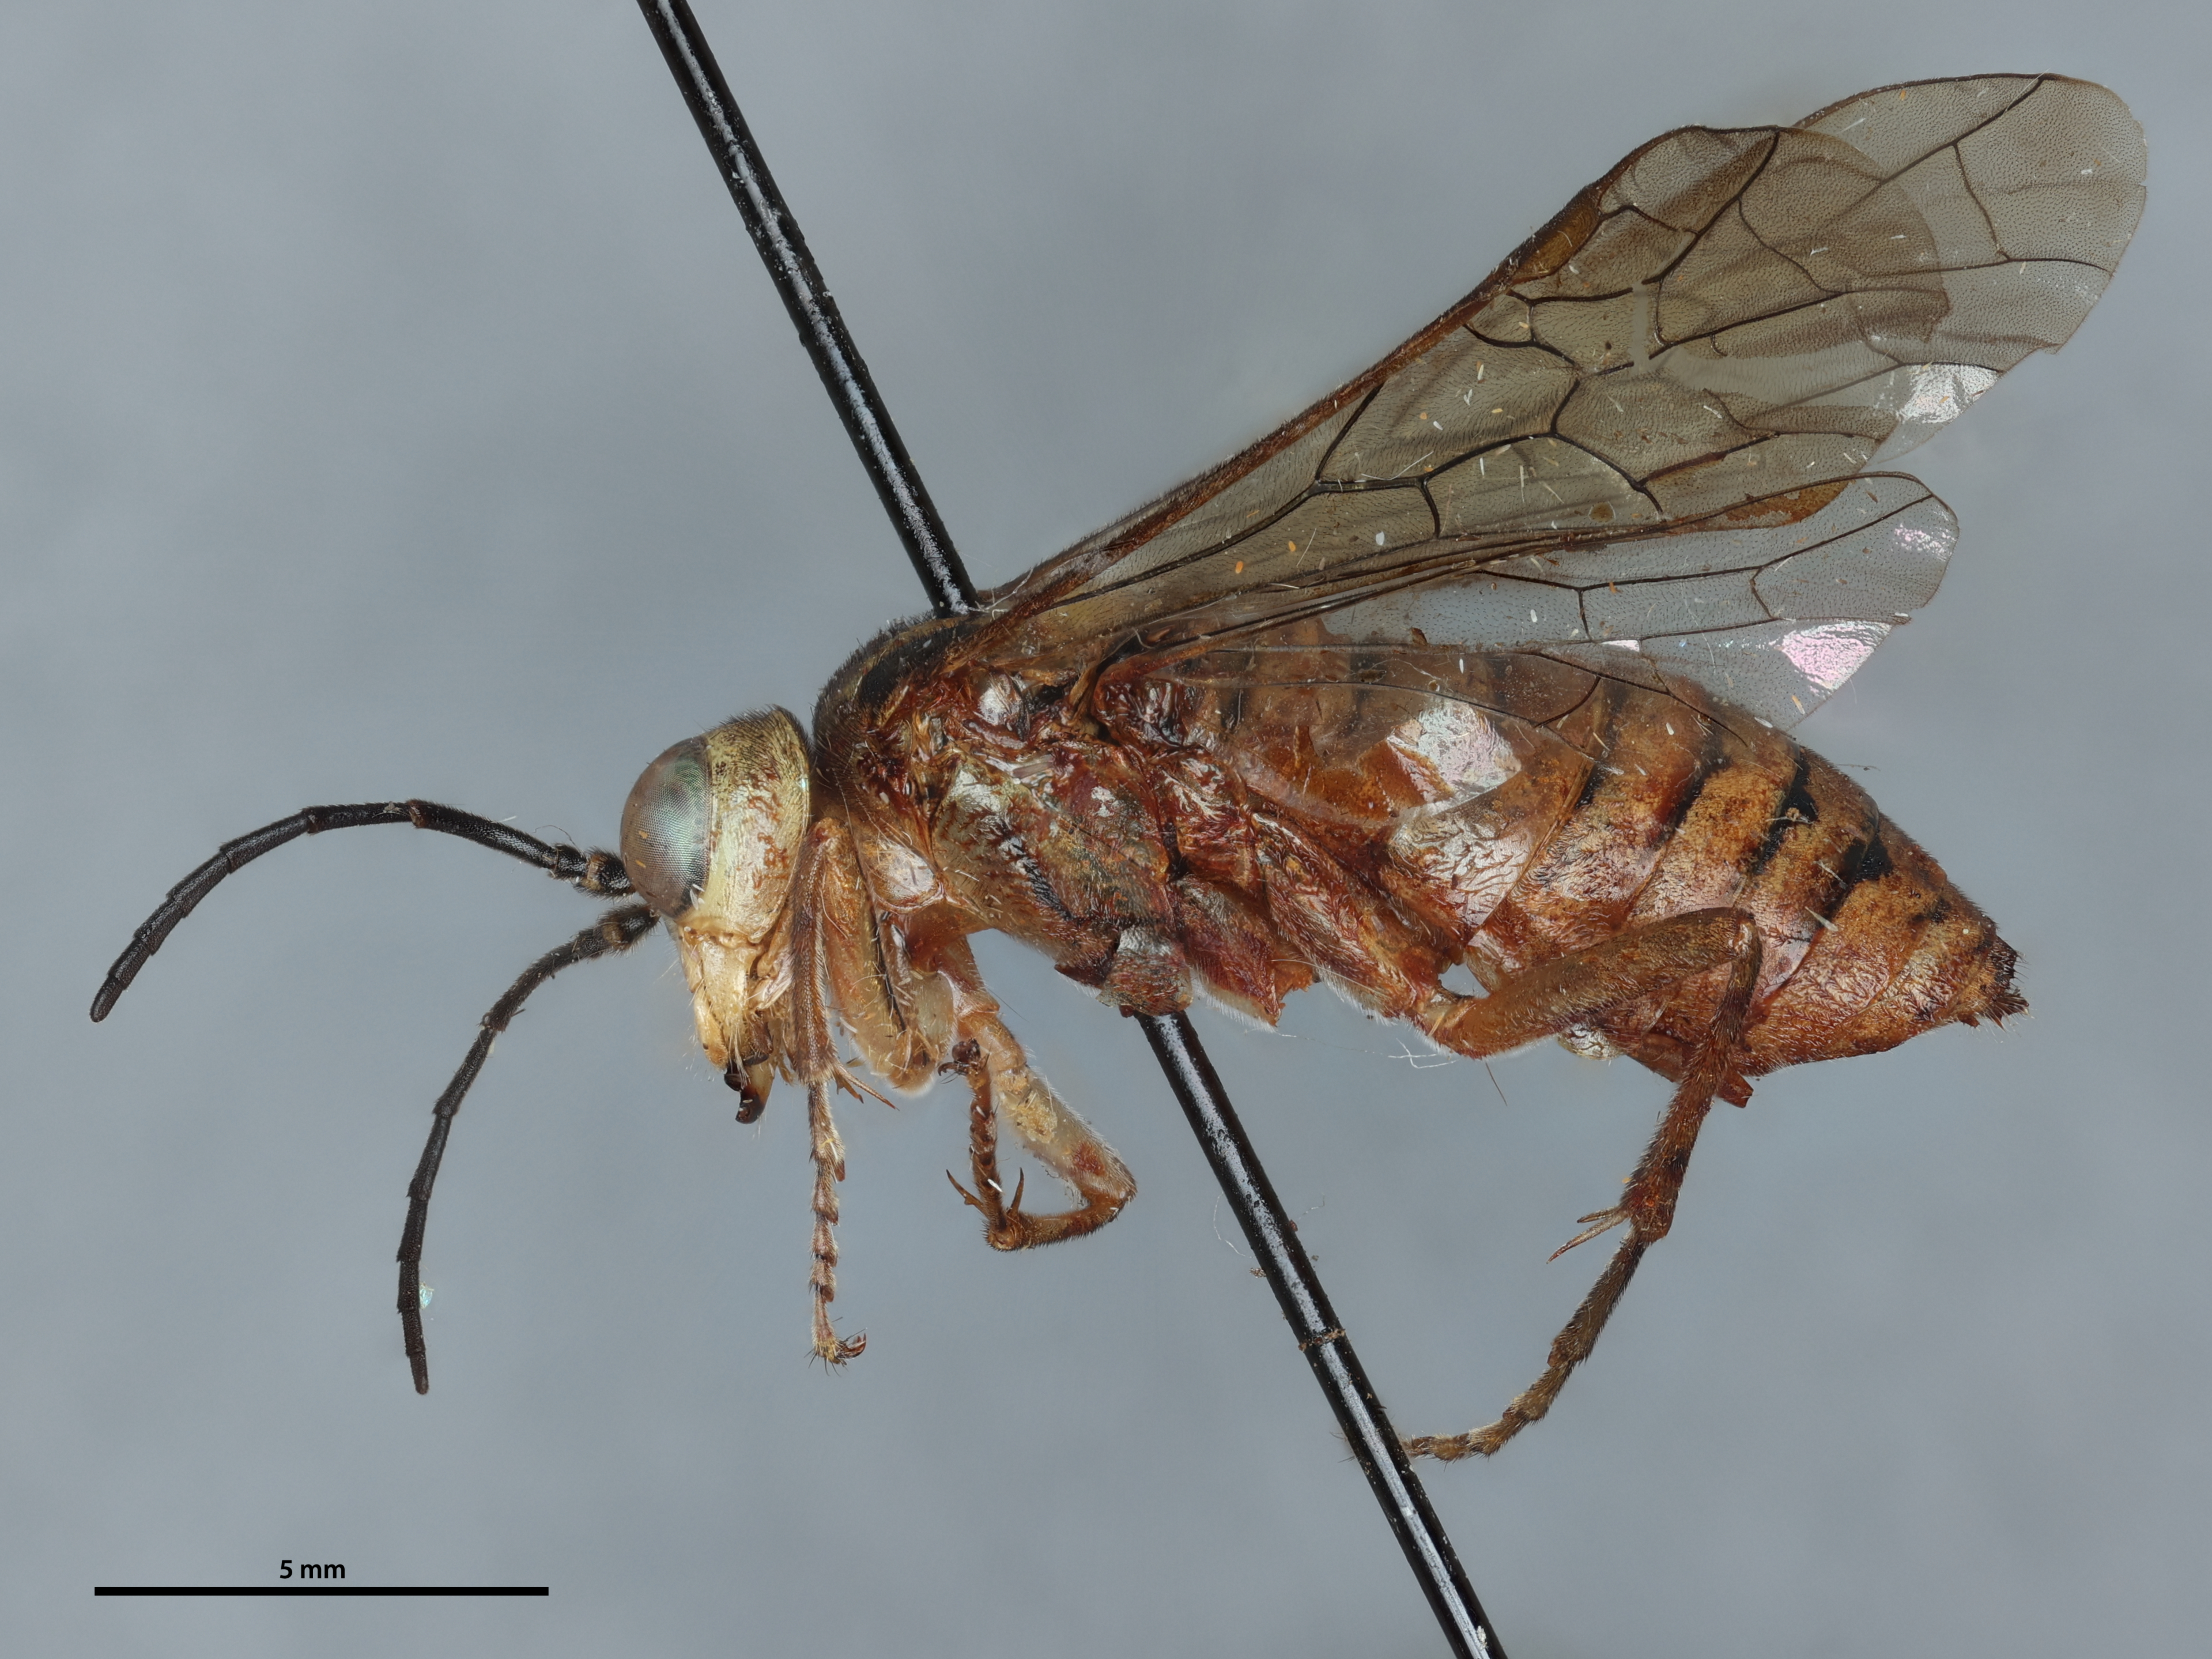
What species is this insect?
Tenthredo grahami
